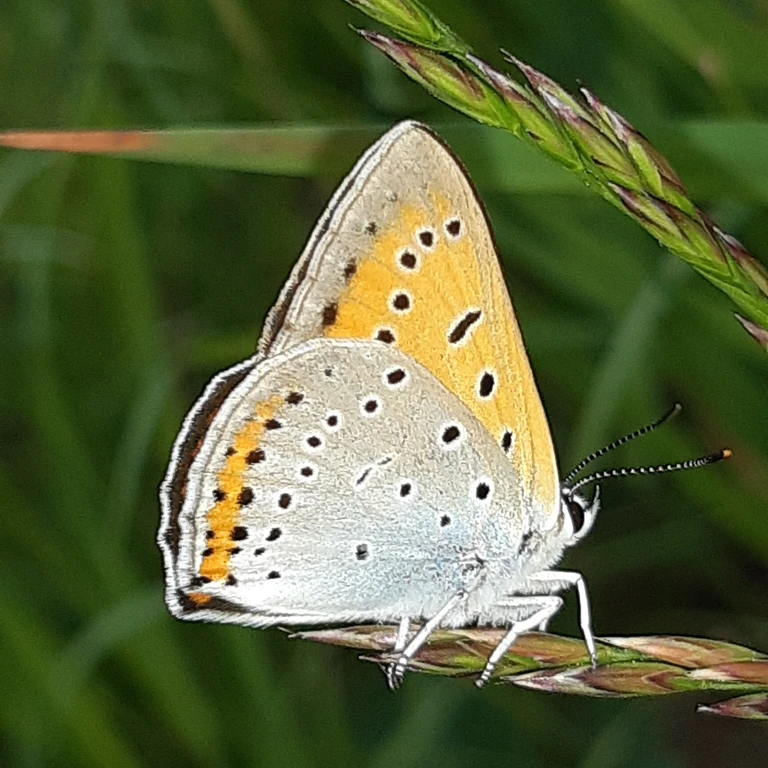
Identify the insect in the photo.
Lycaena dispar
